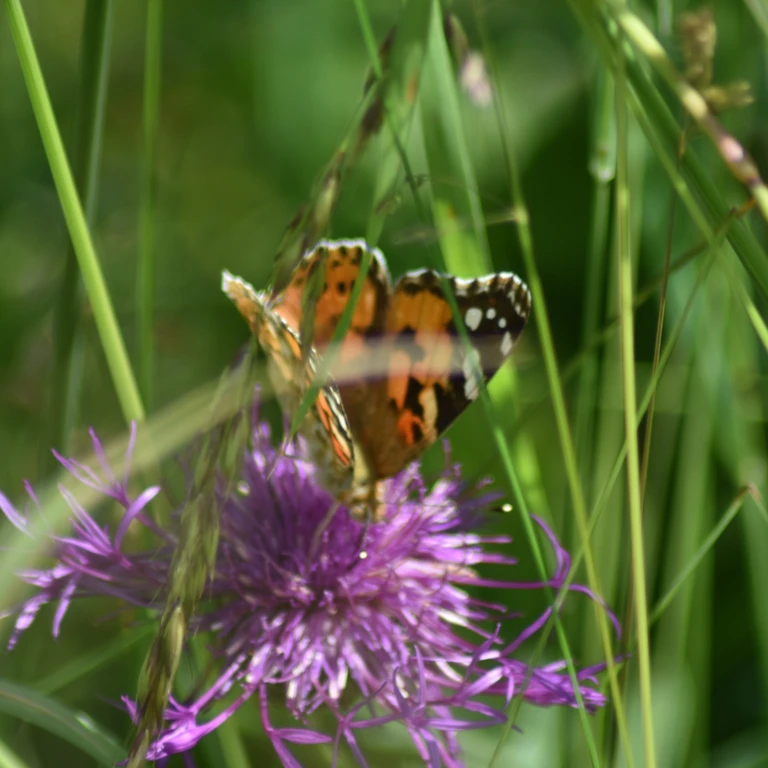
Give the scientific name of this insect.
Vanessa cardui
